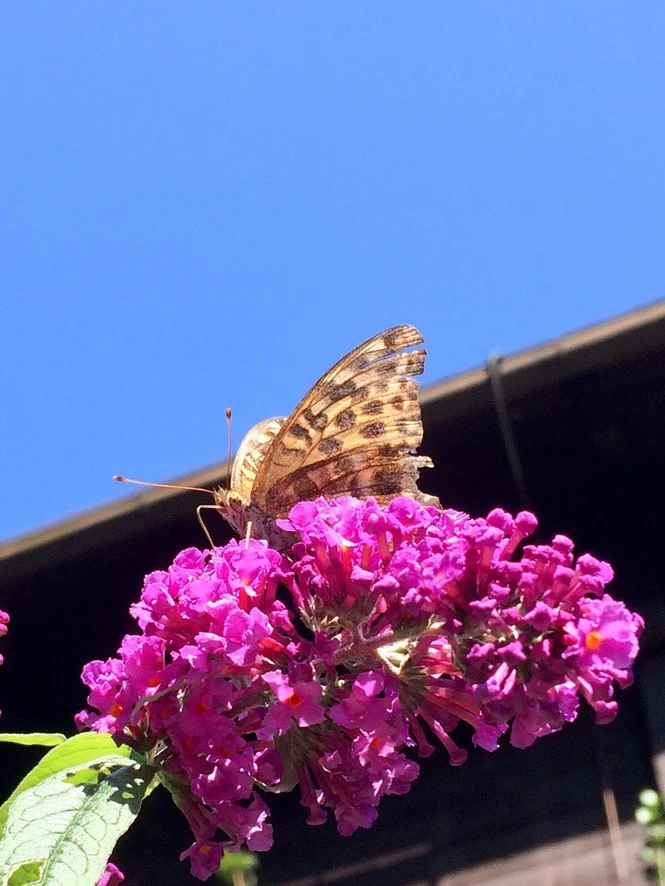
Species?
Argynnis paphia
